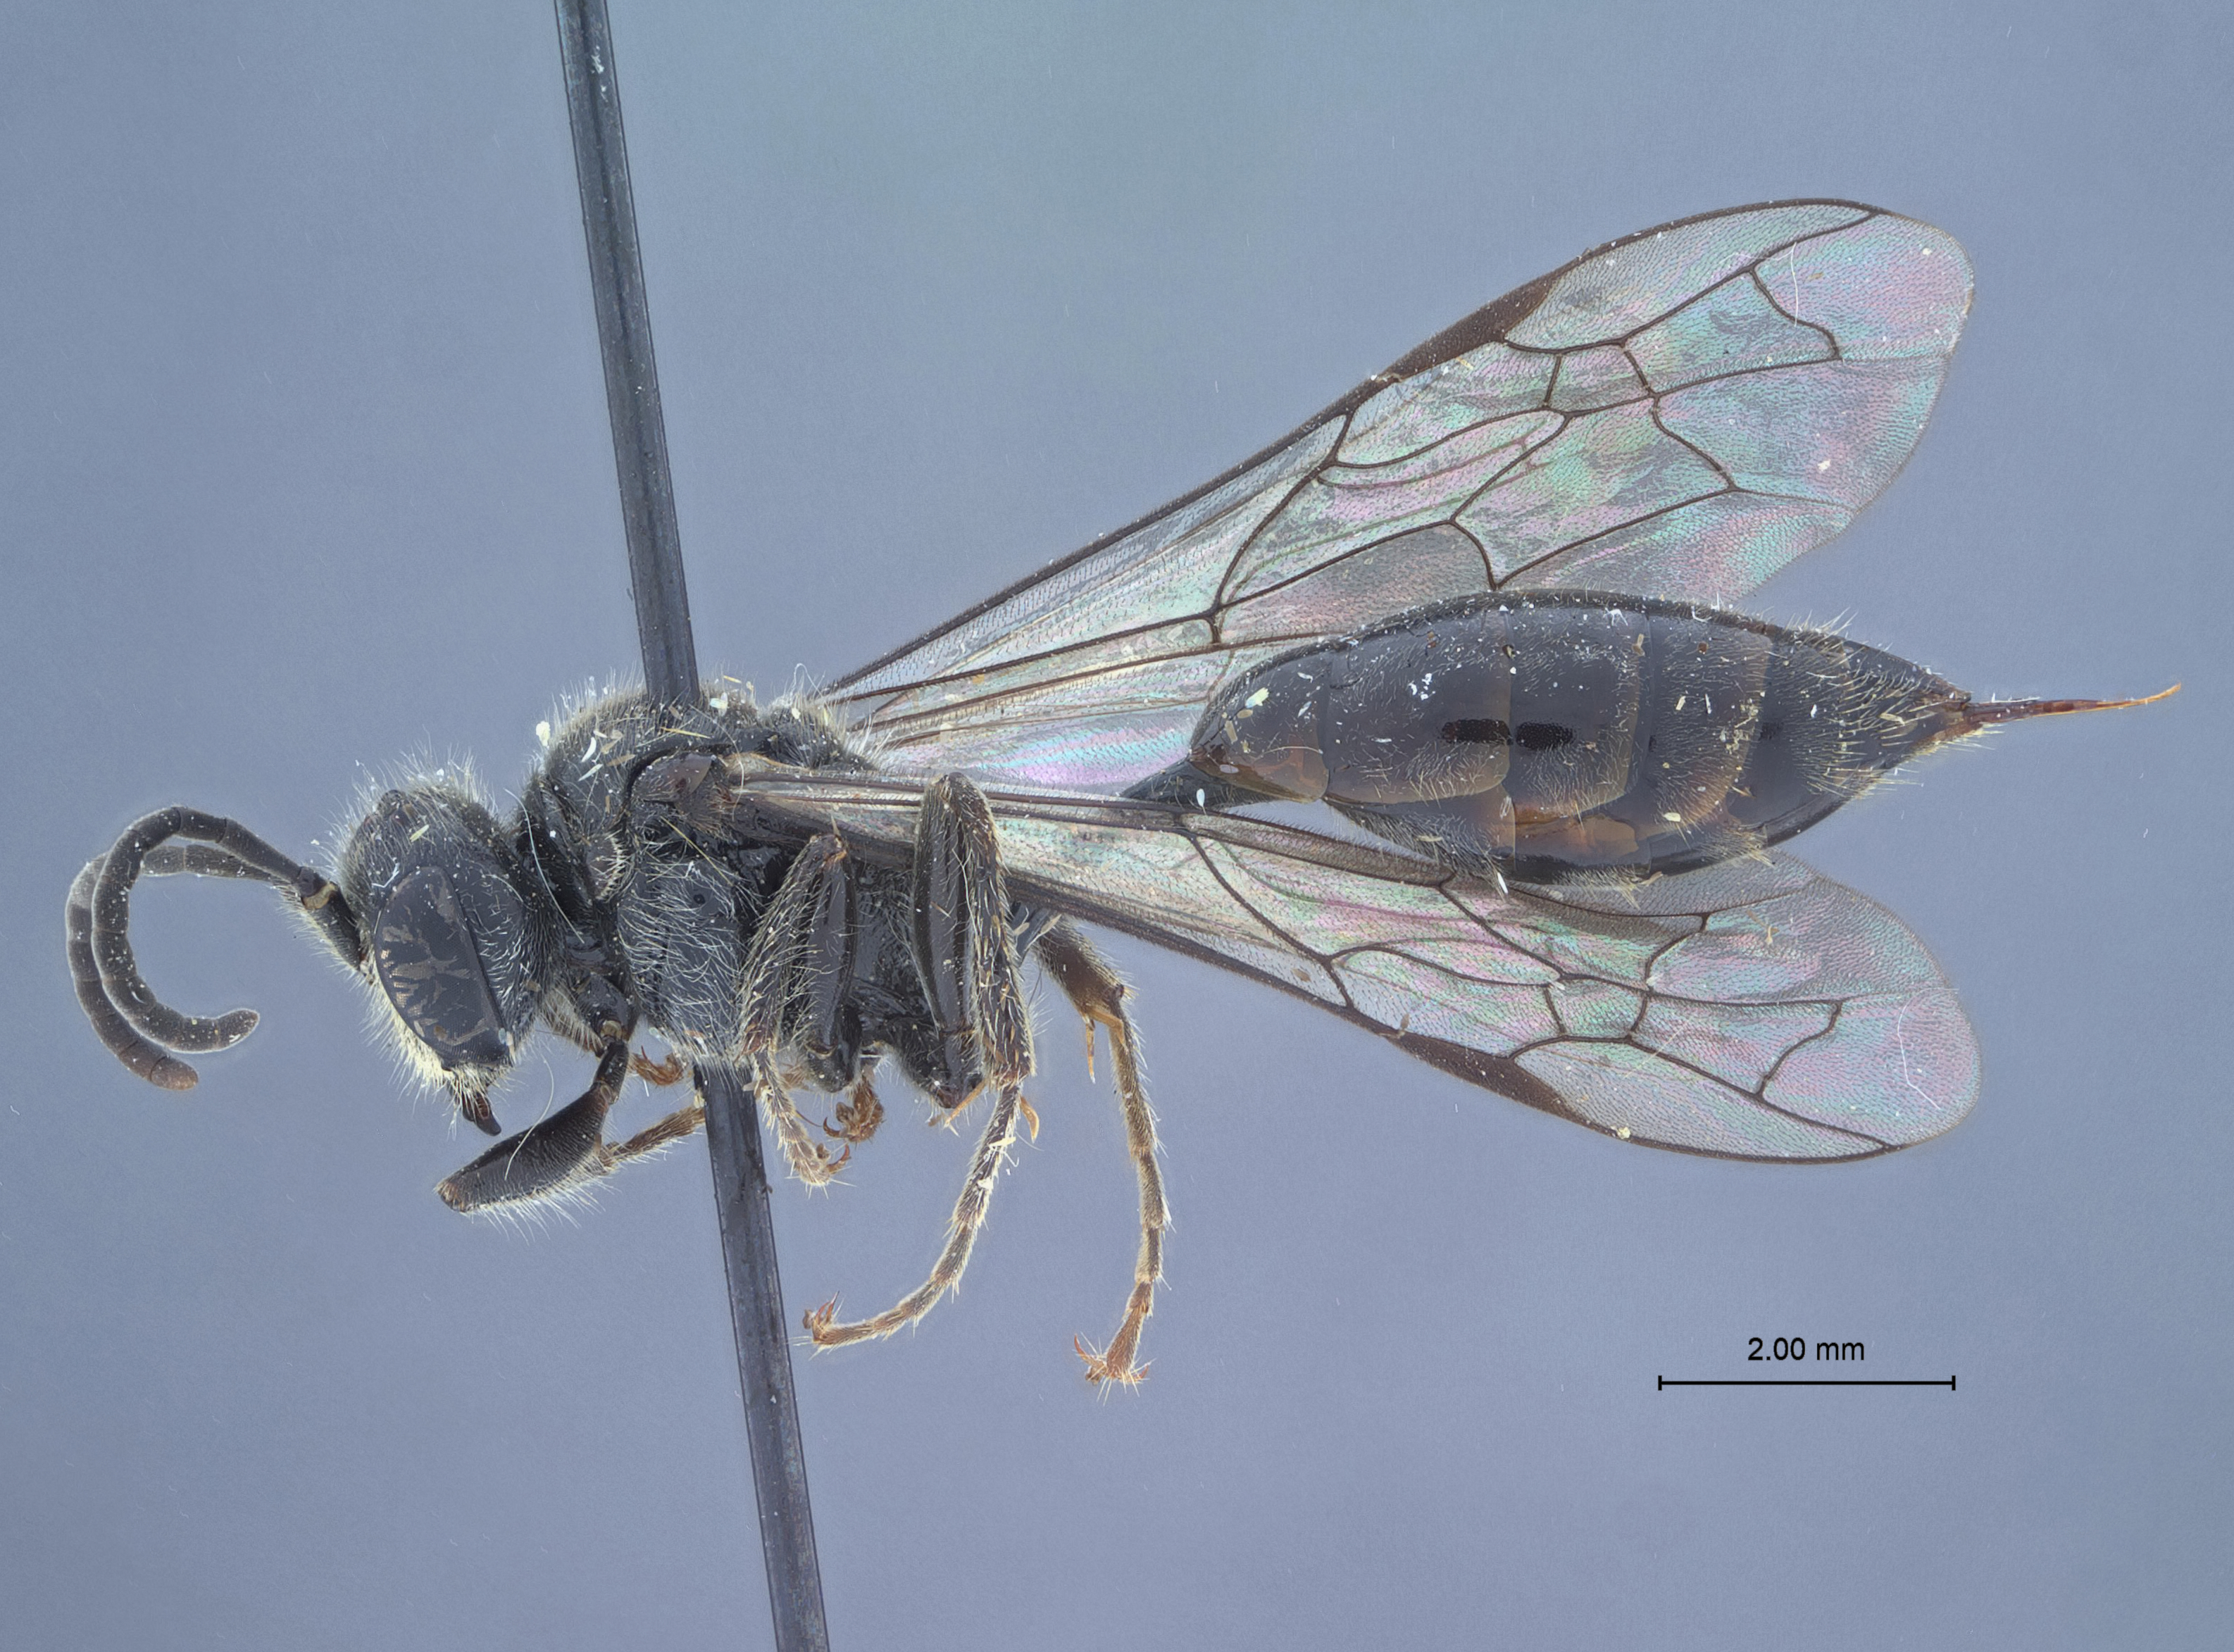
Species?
Psen affinis
